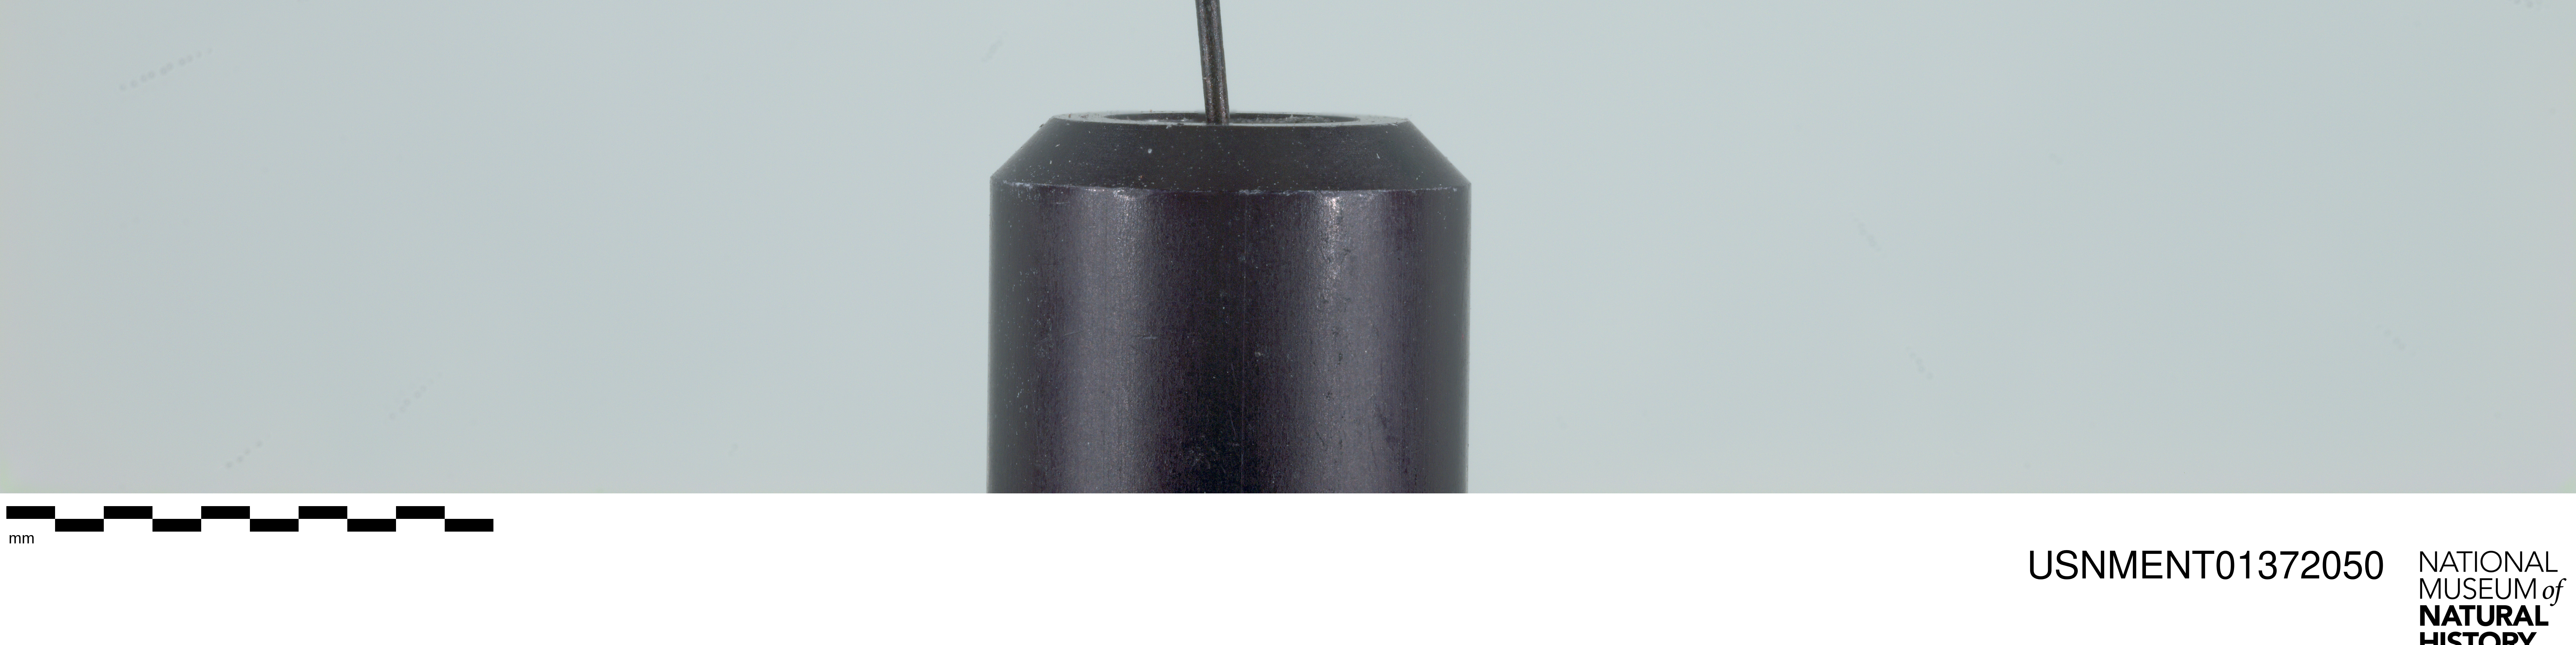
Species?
Neorhynchocephalus volaticus
